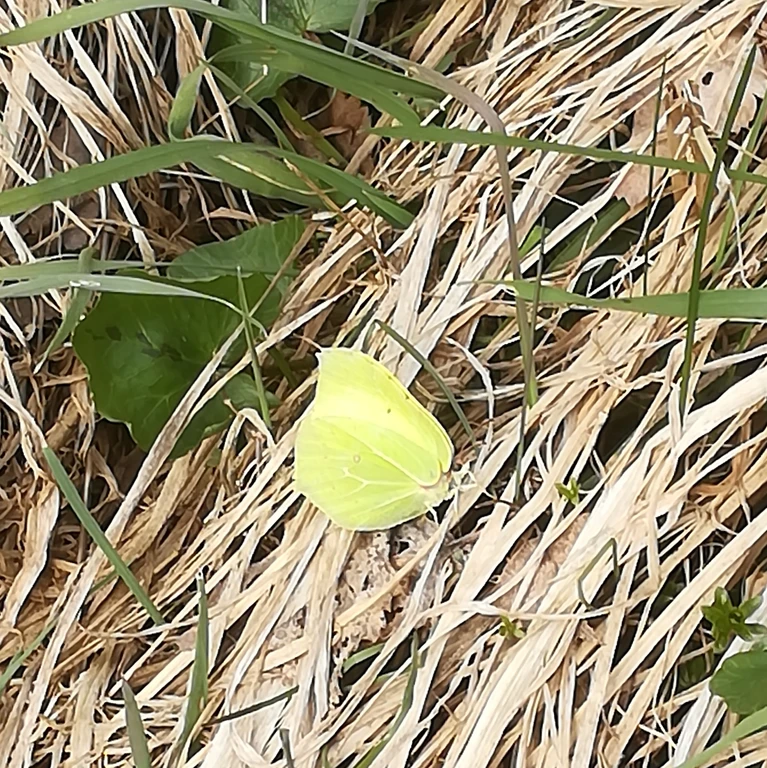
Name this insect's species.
Gonepteryx rhamni
